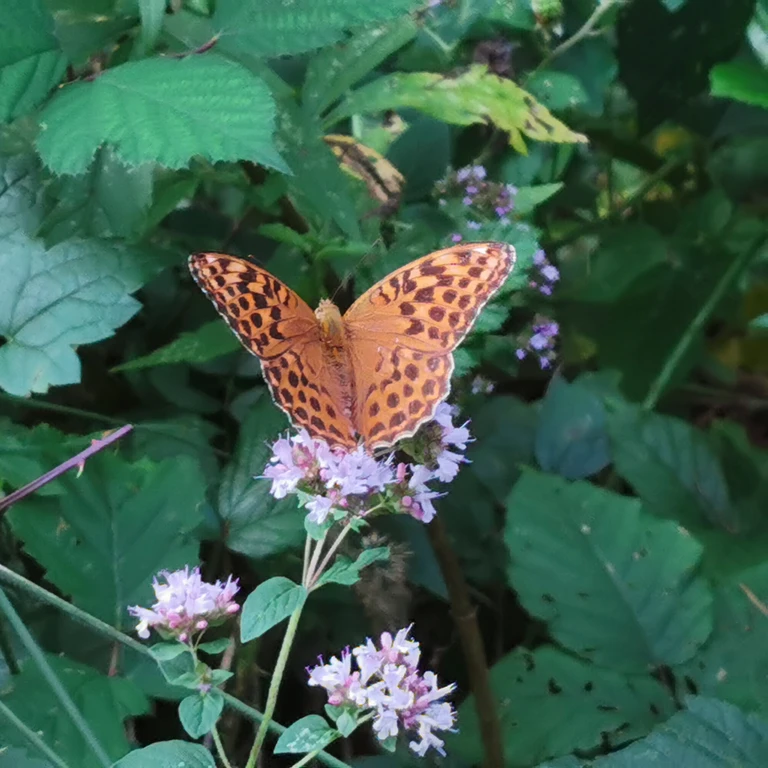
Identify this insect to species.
Argynnis paphia
